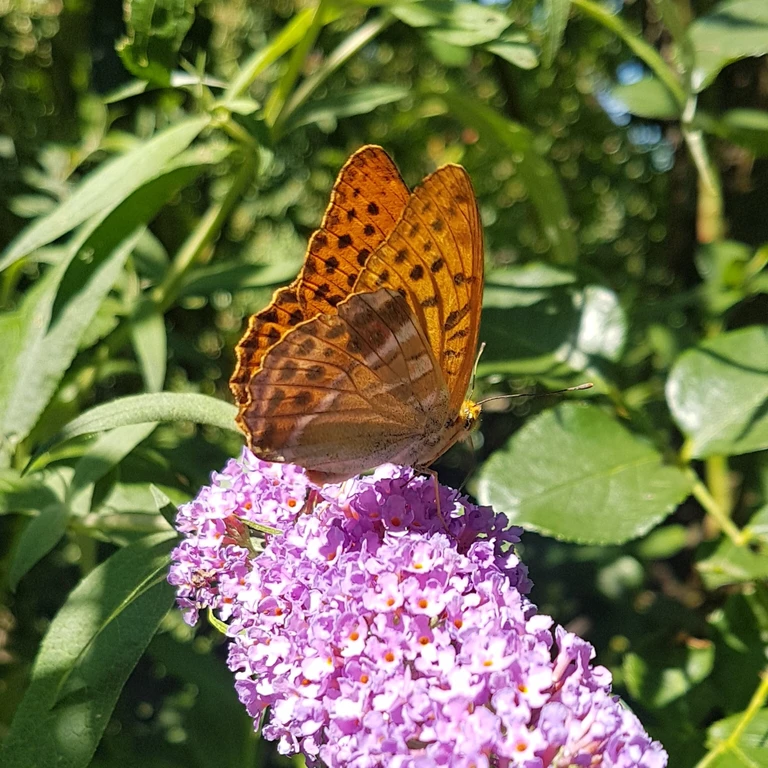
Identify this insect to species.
Argynnis paphia
